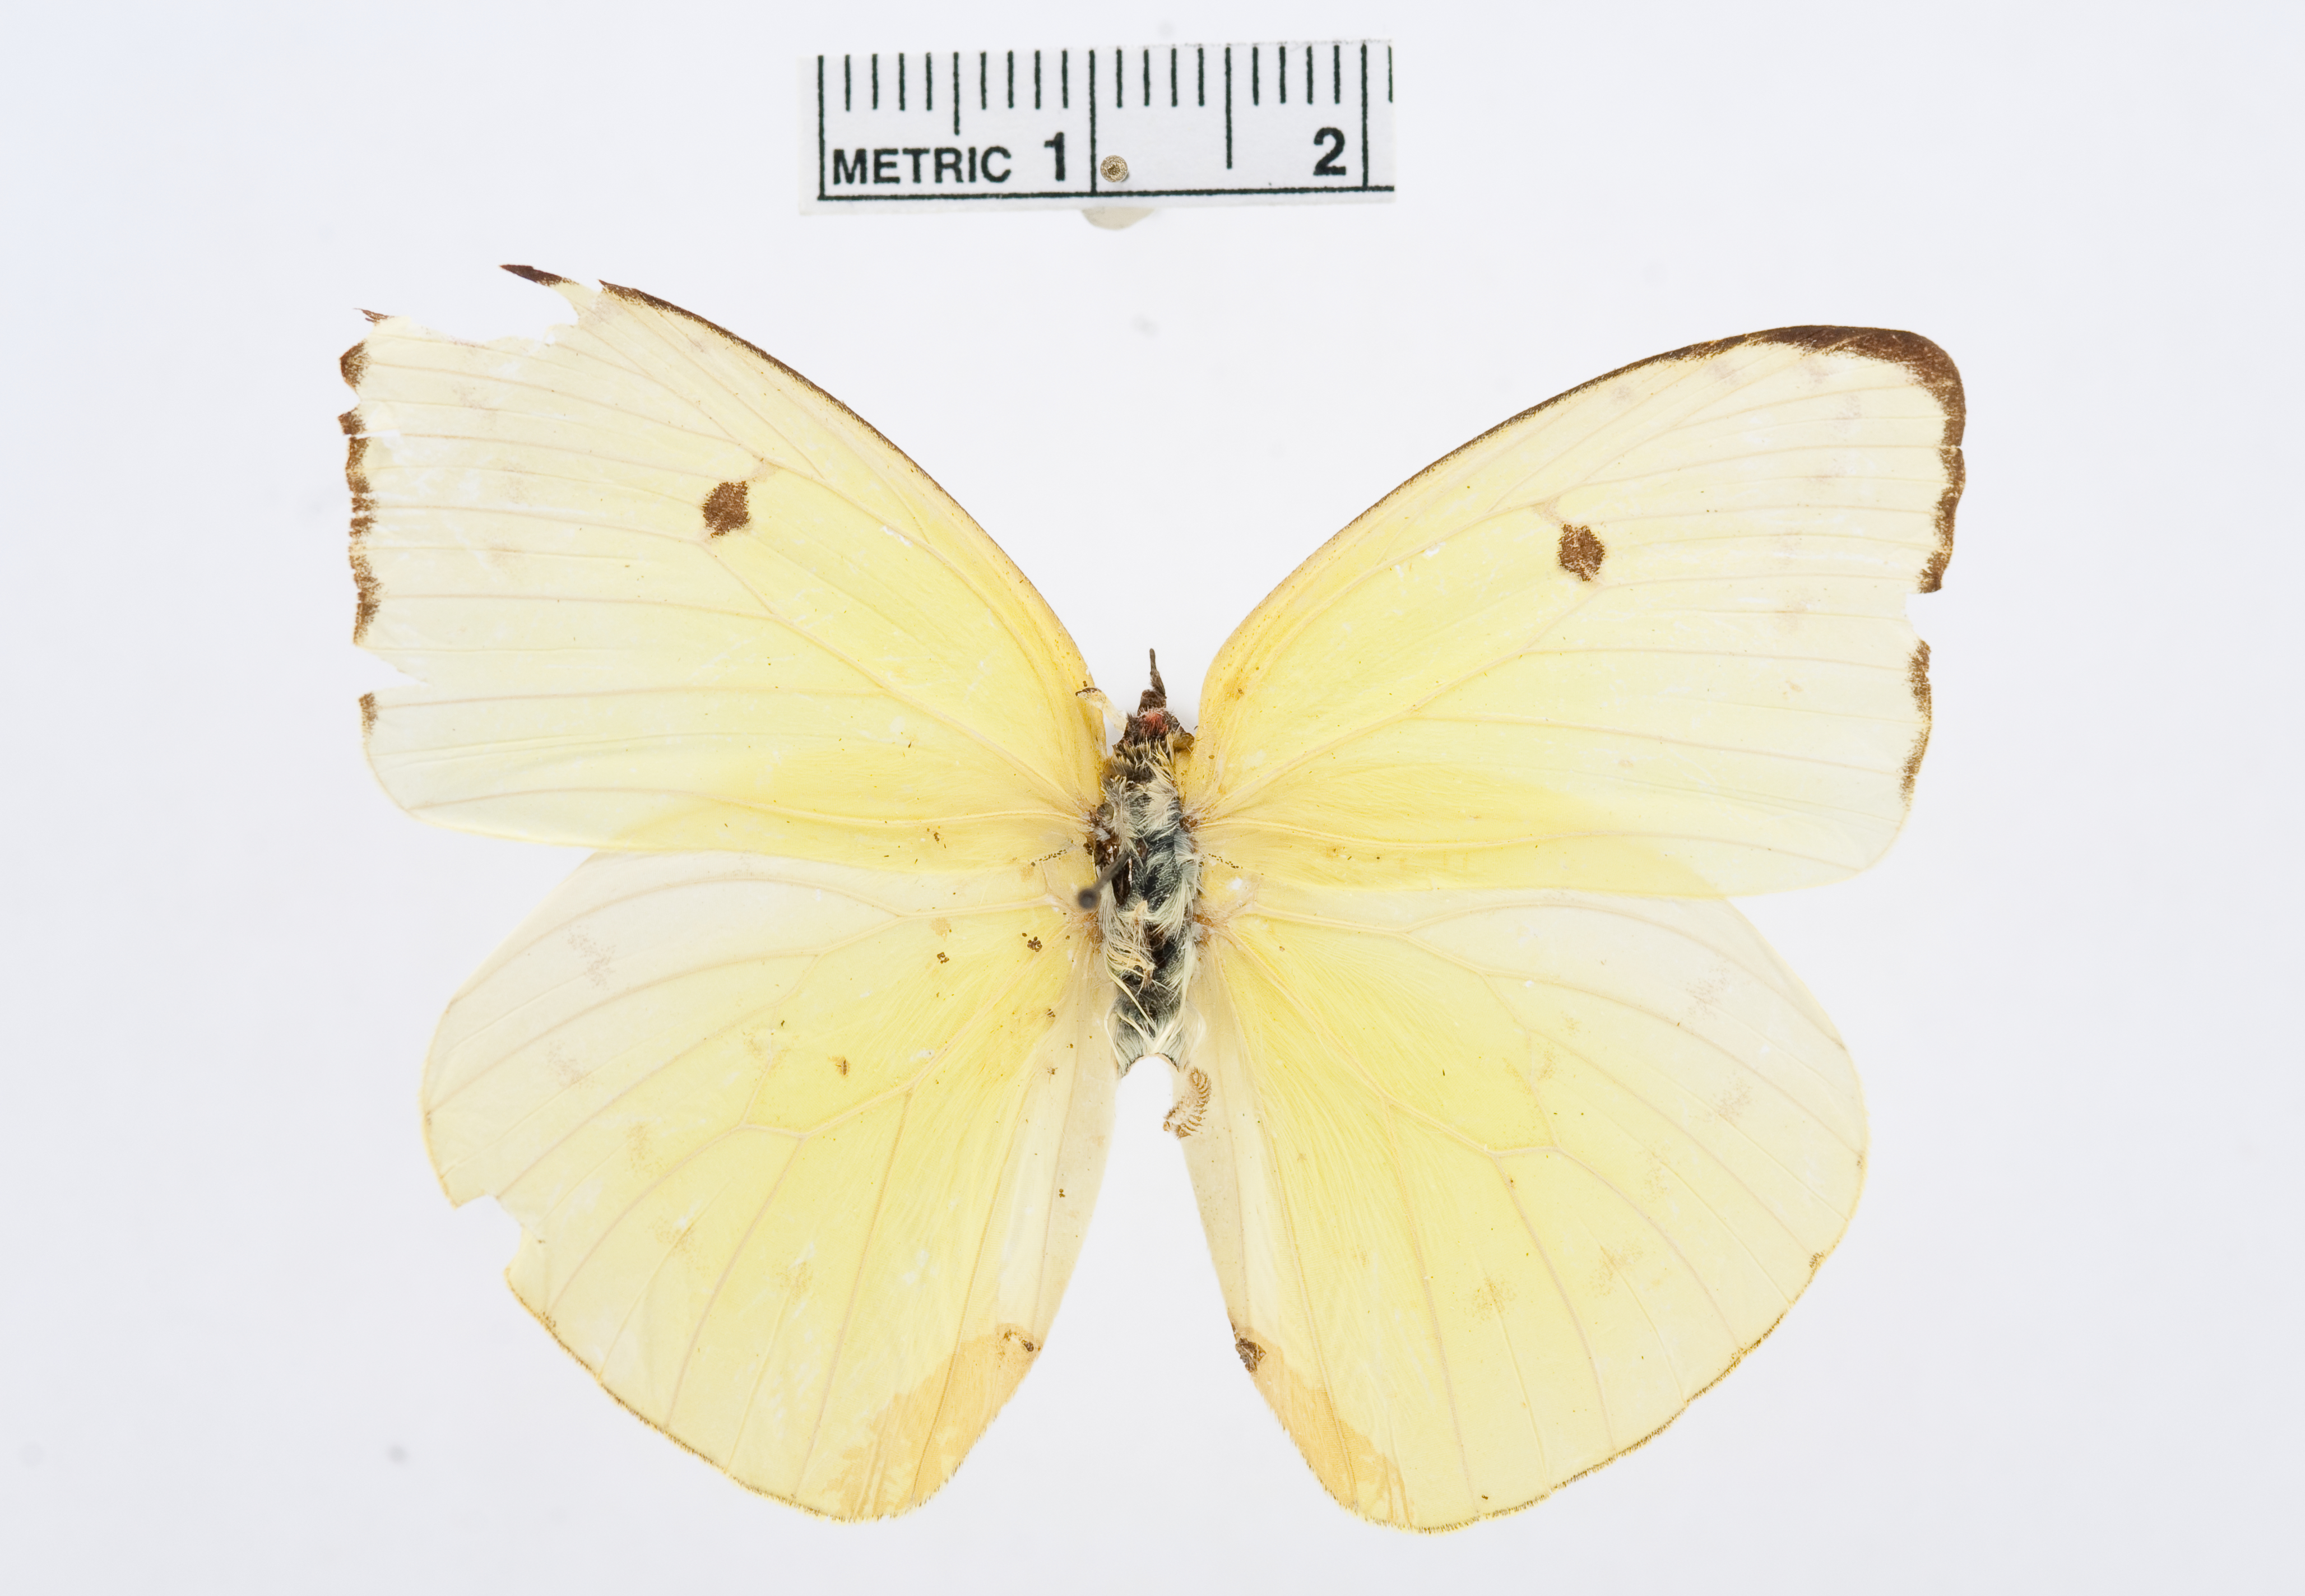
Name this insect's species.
Aphrissa godartiana
